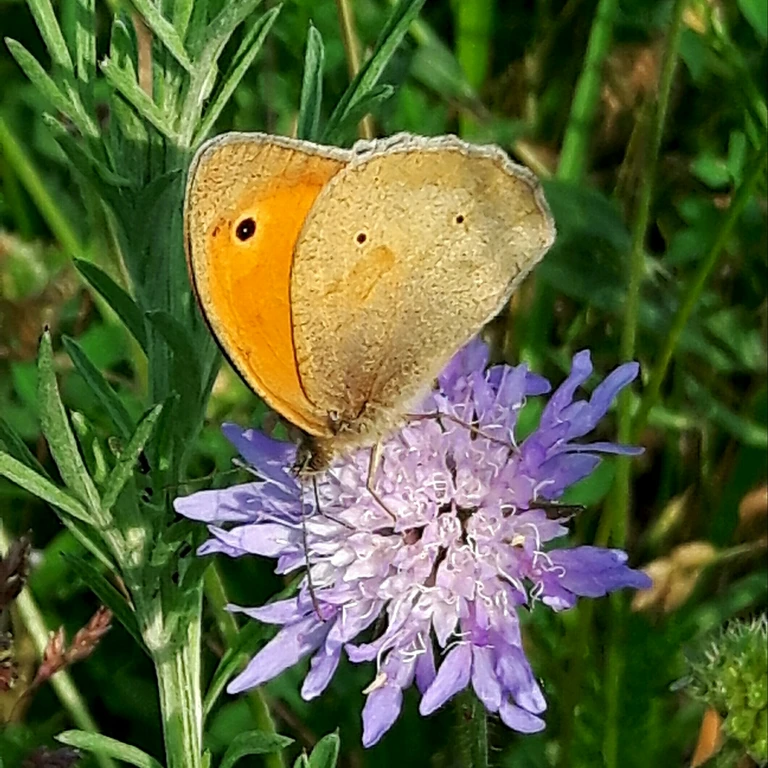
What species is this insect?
Maniola jurtina
